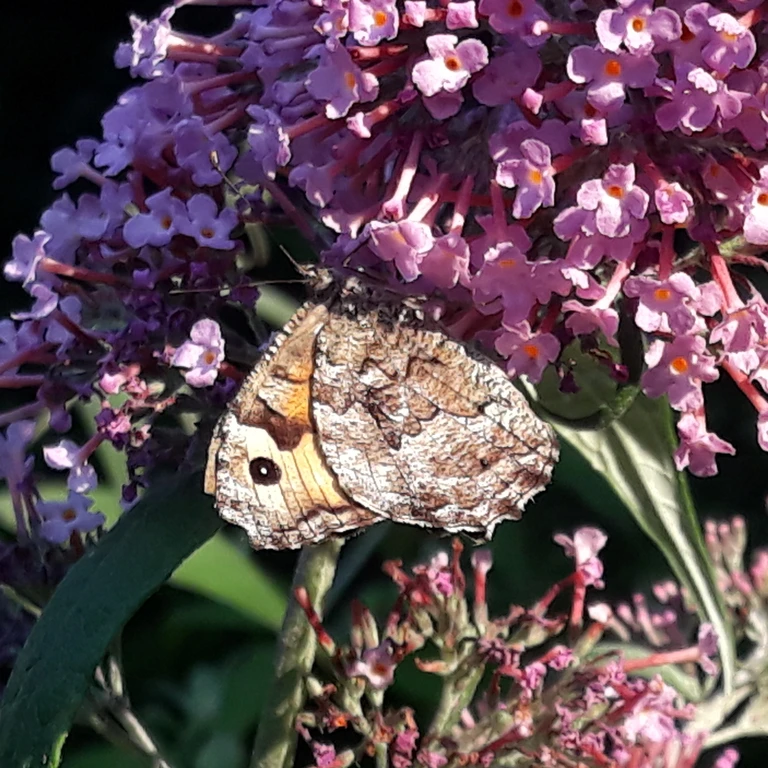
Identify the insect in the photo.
Hipparchia semele
